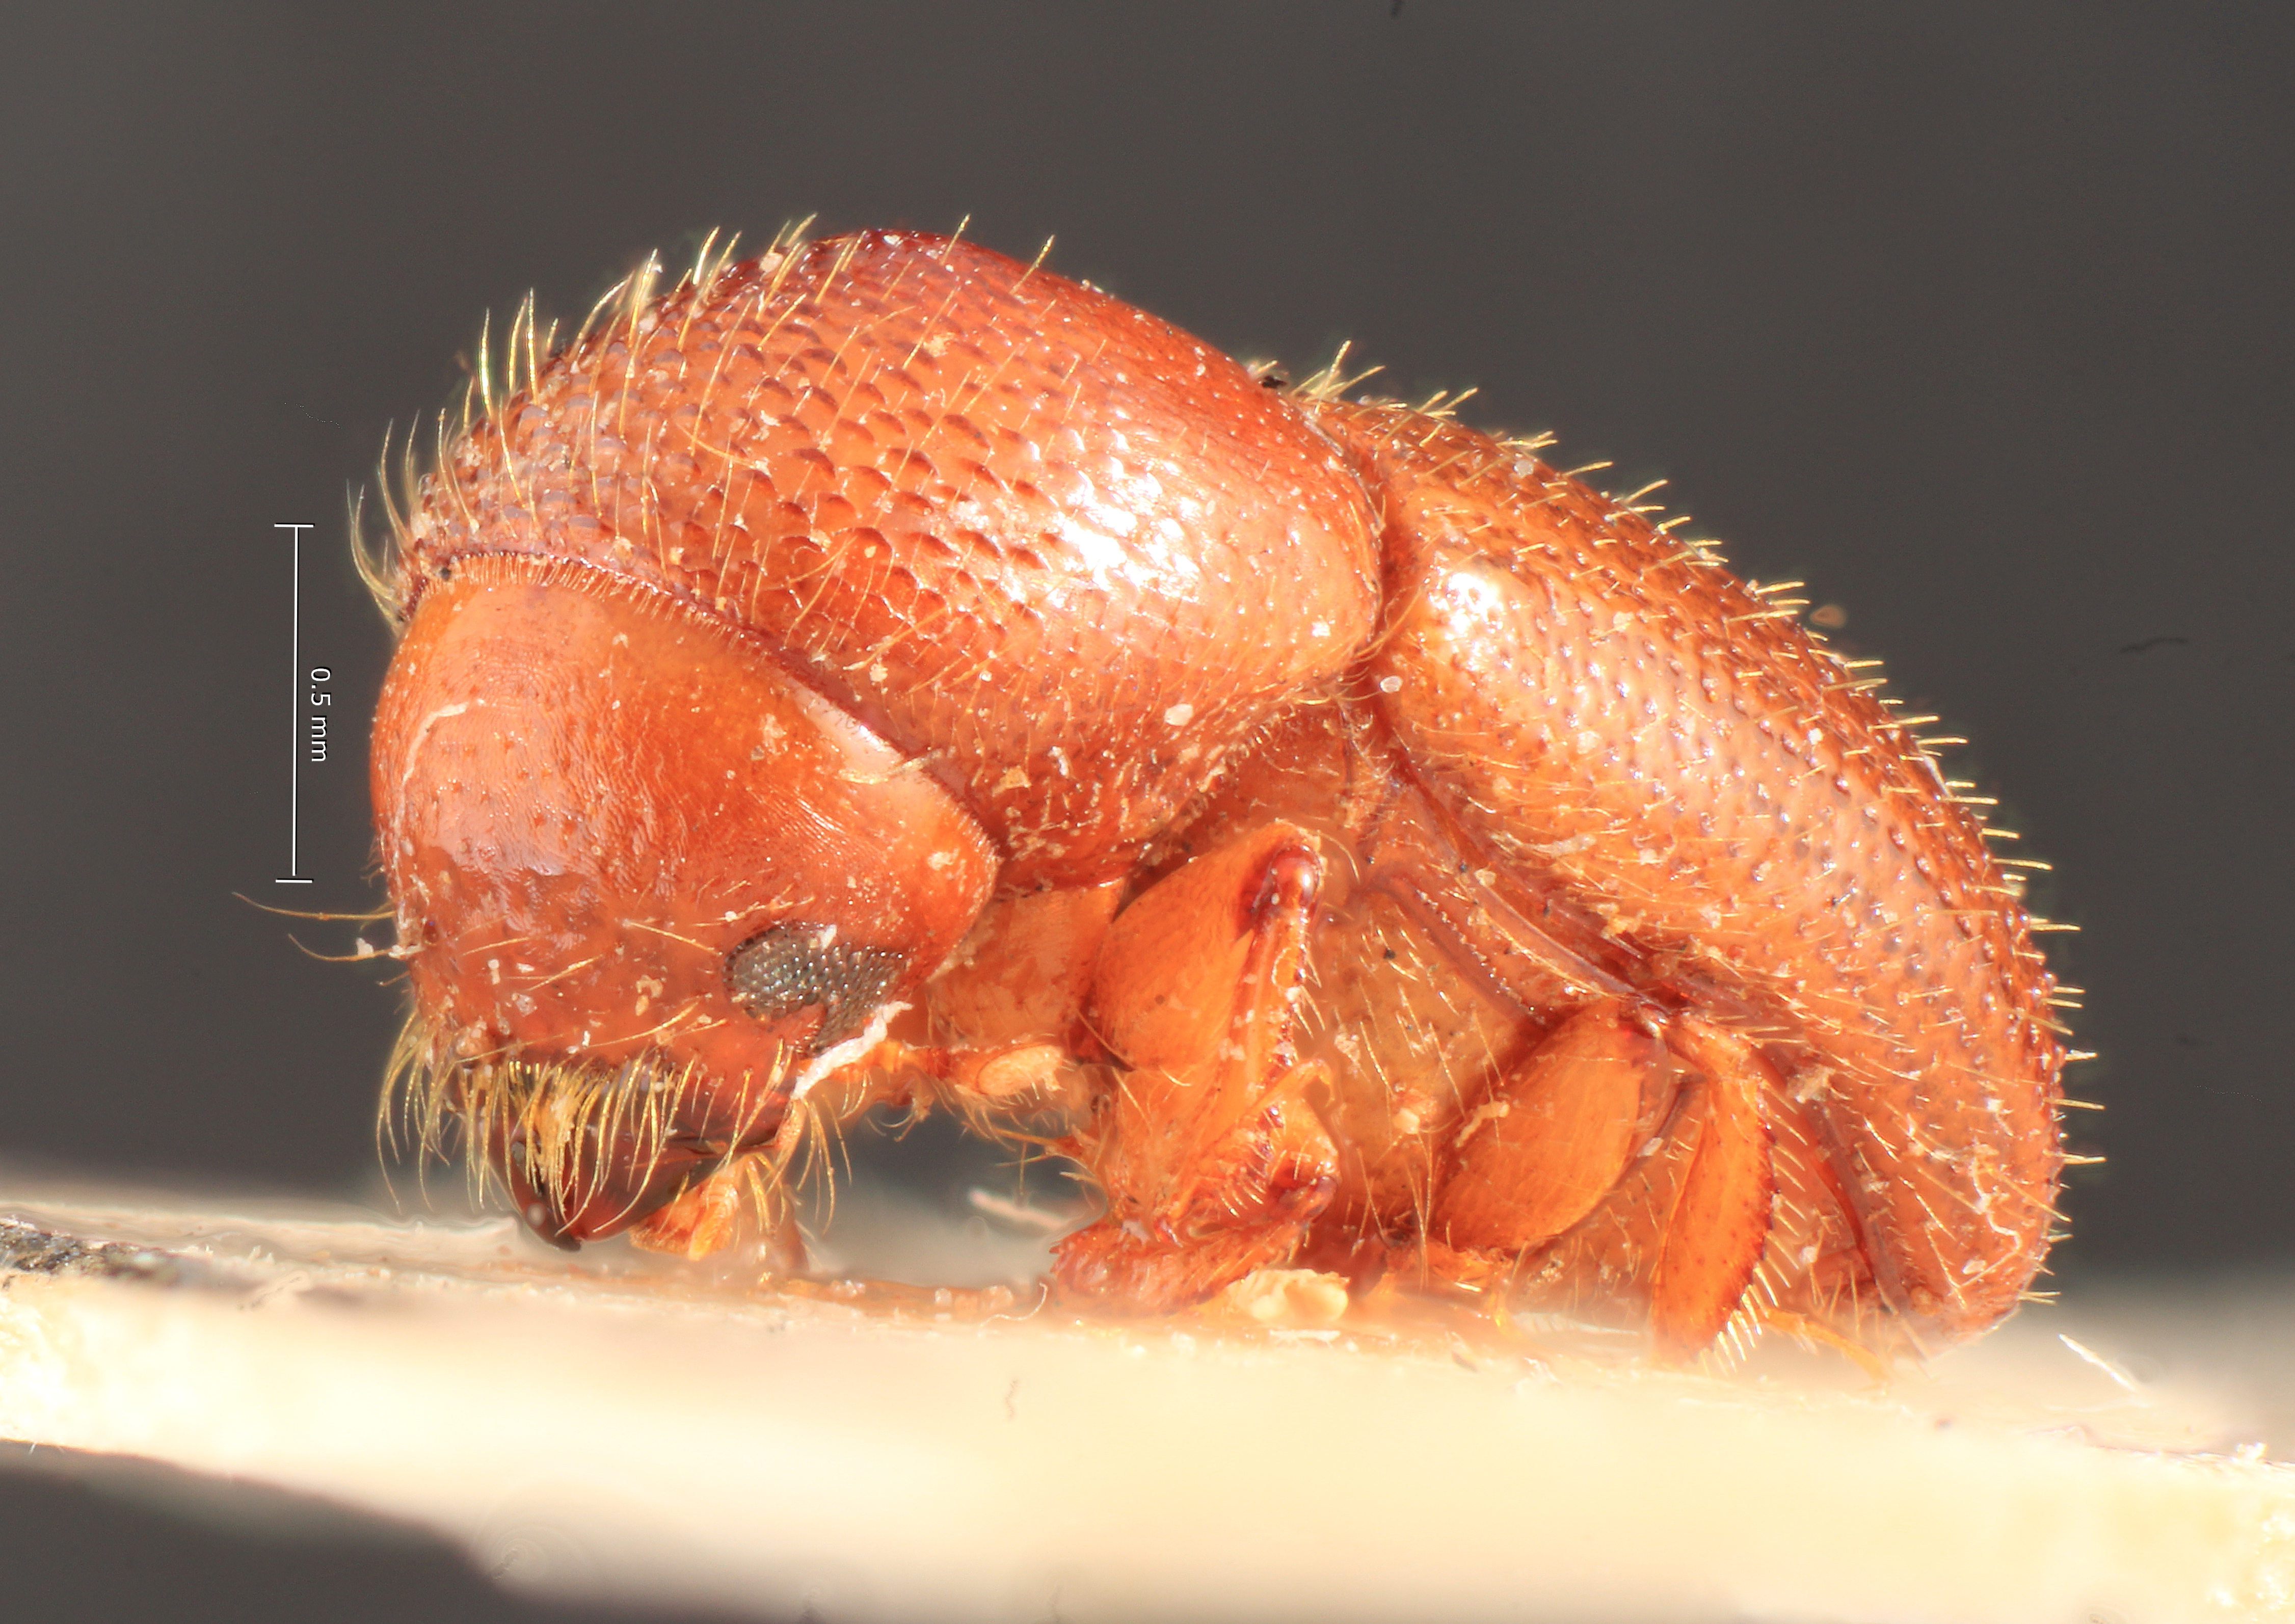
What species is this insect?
Xyleborus alluaudi
